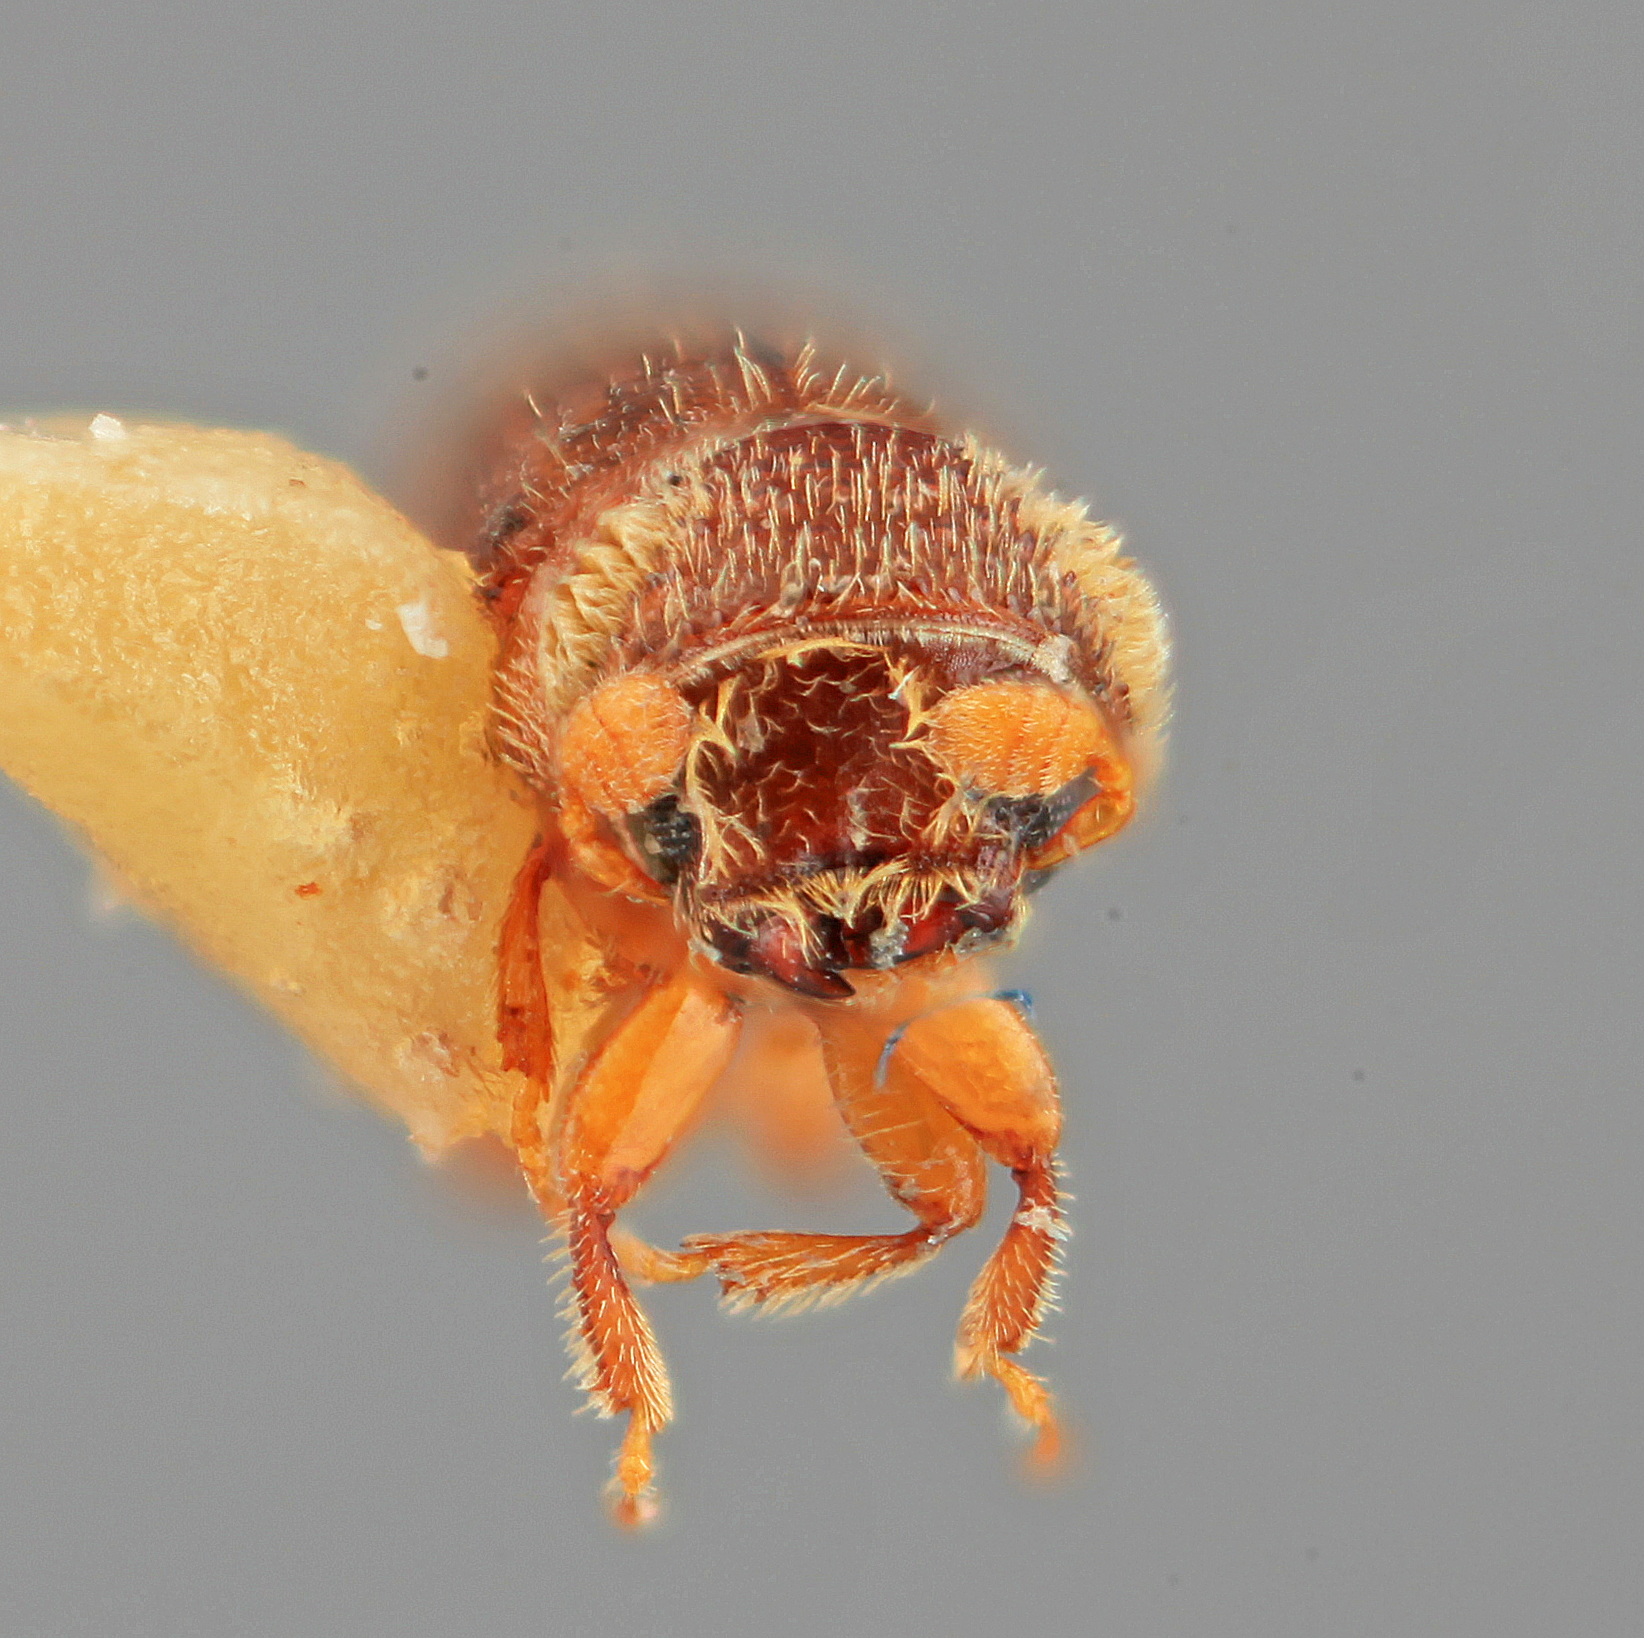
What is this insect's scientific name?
Pityoborus hondurensis
